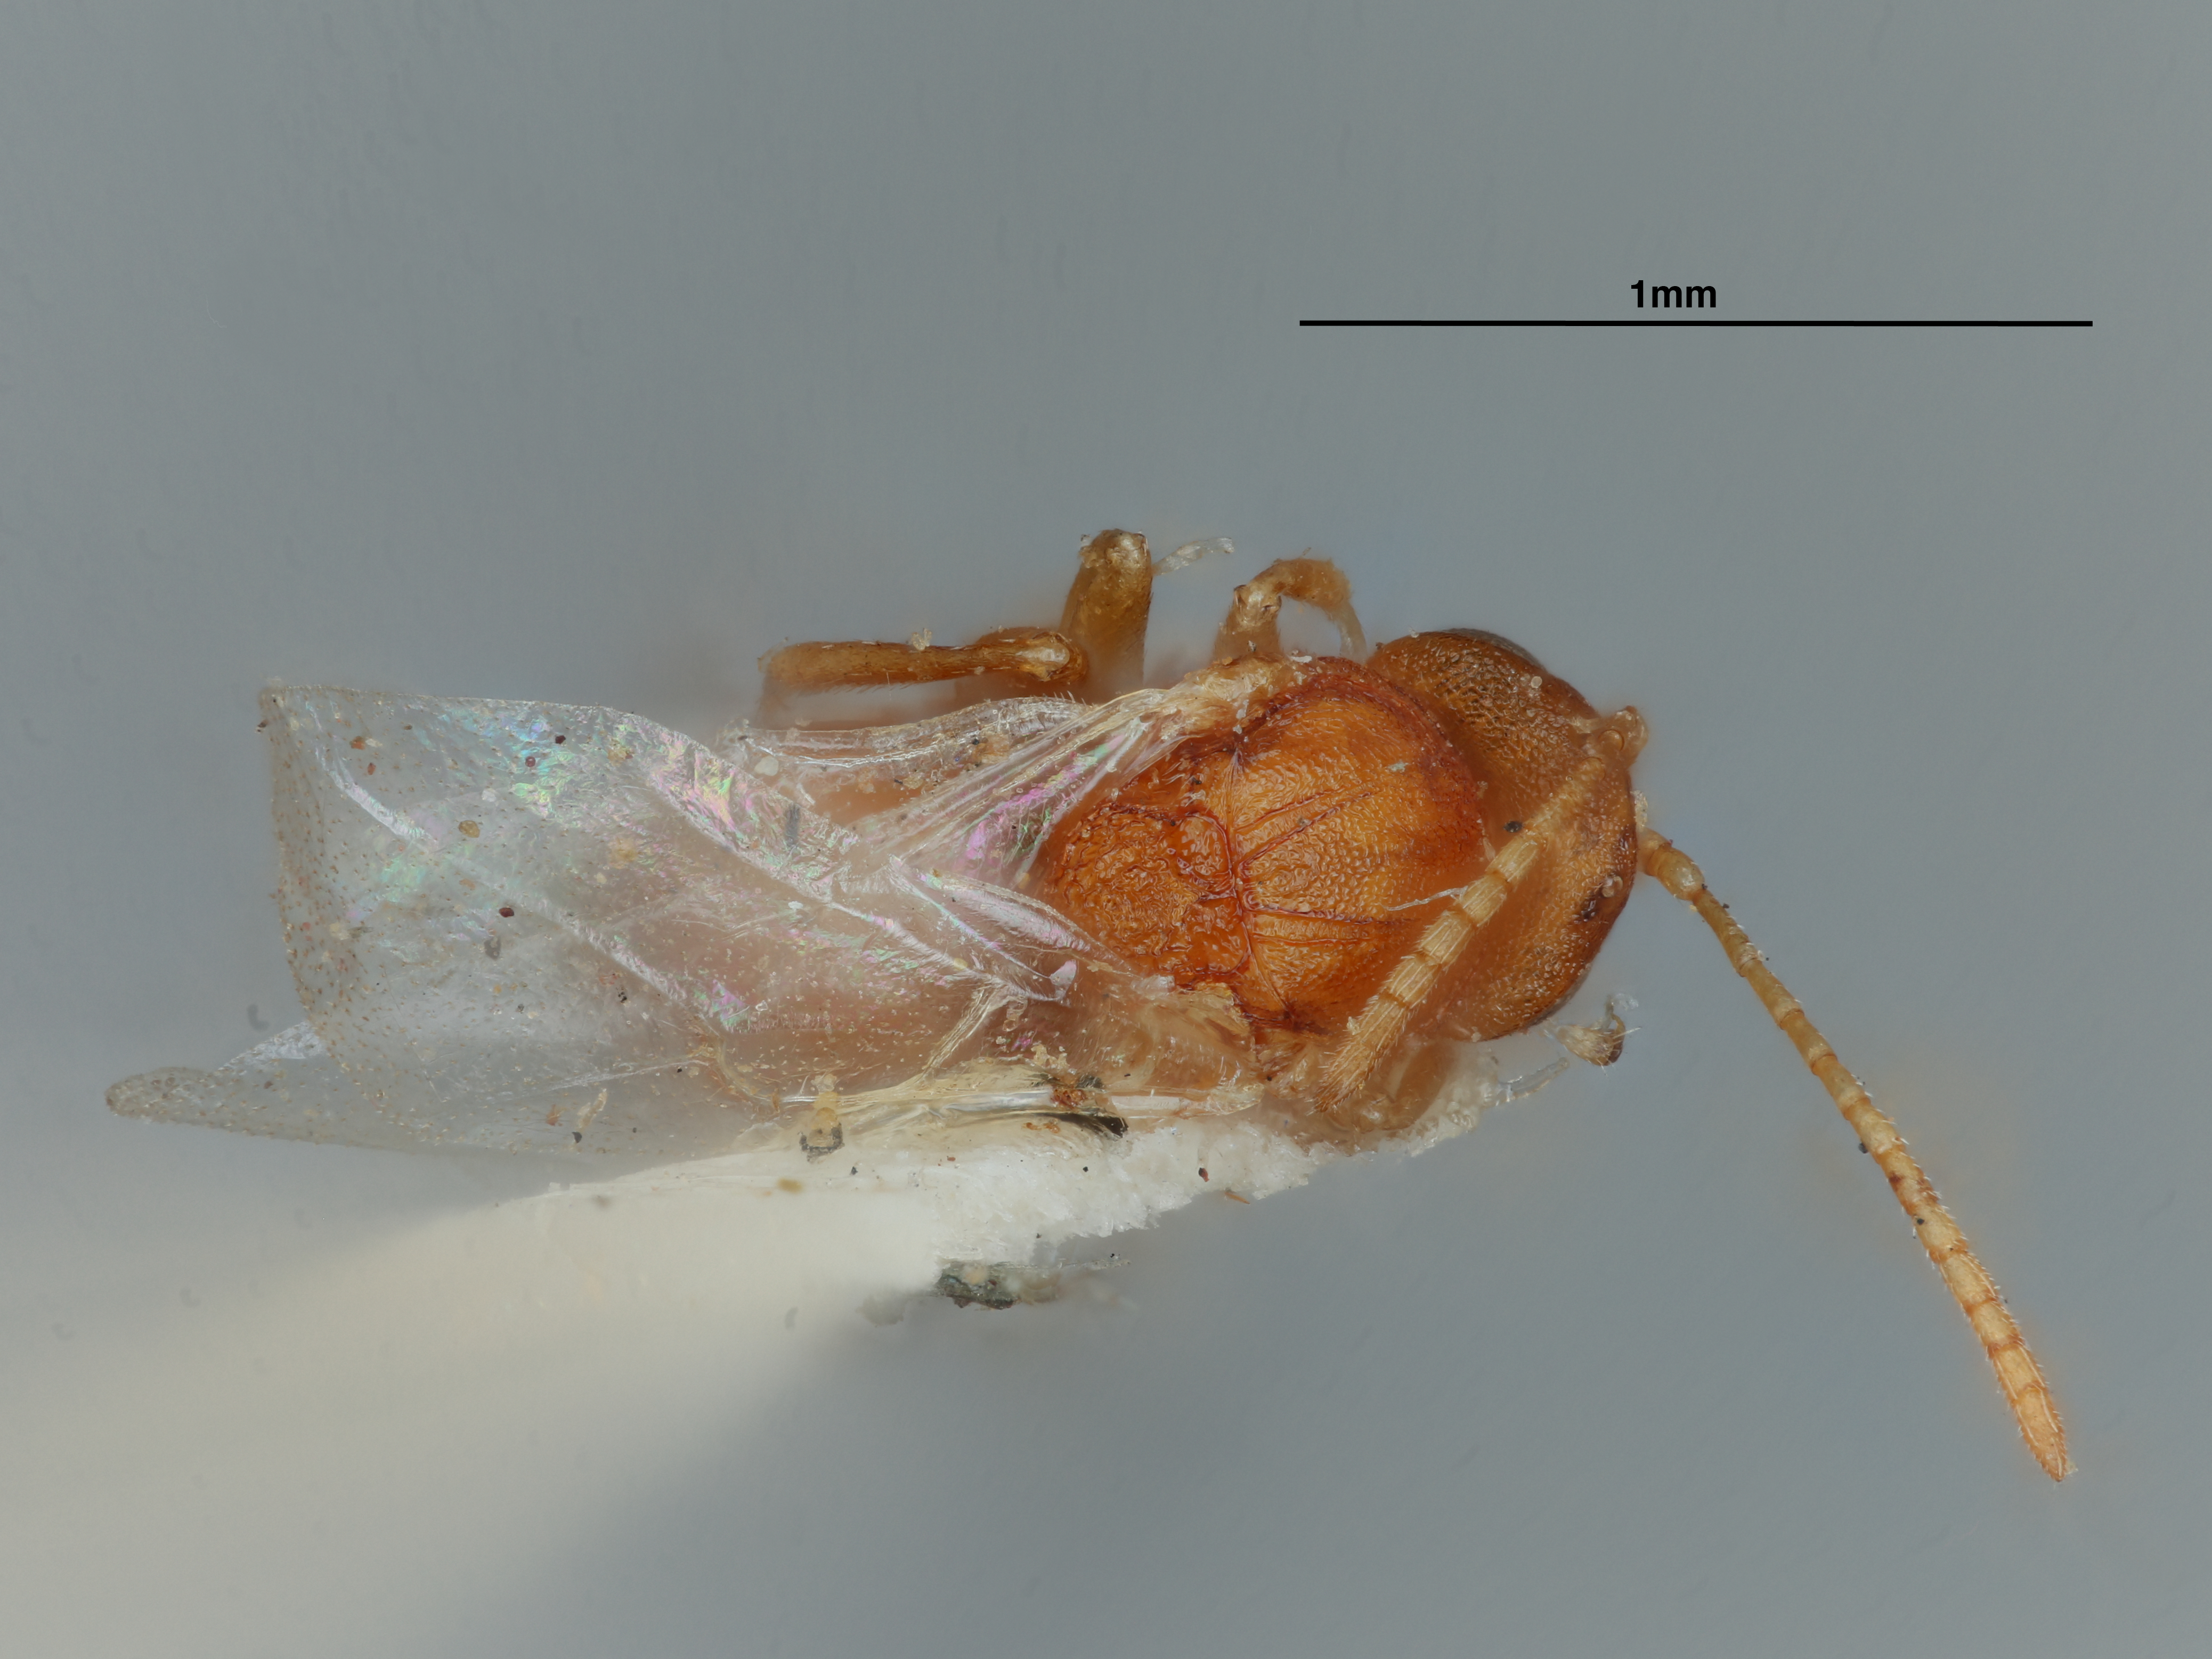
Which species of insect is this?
Andricus myrtifoliae
